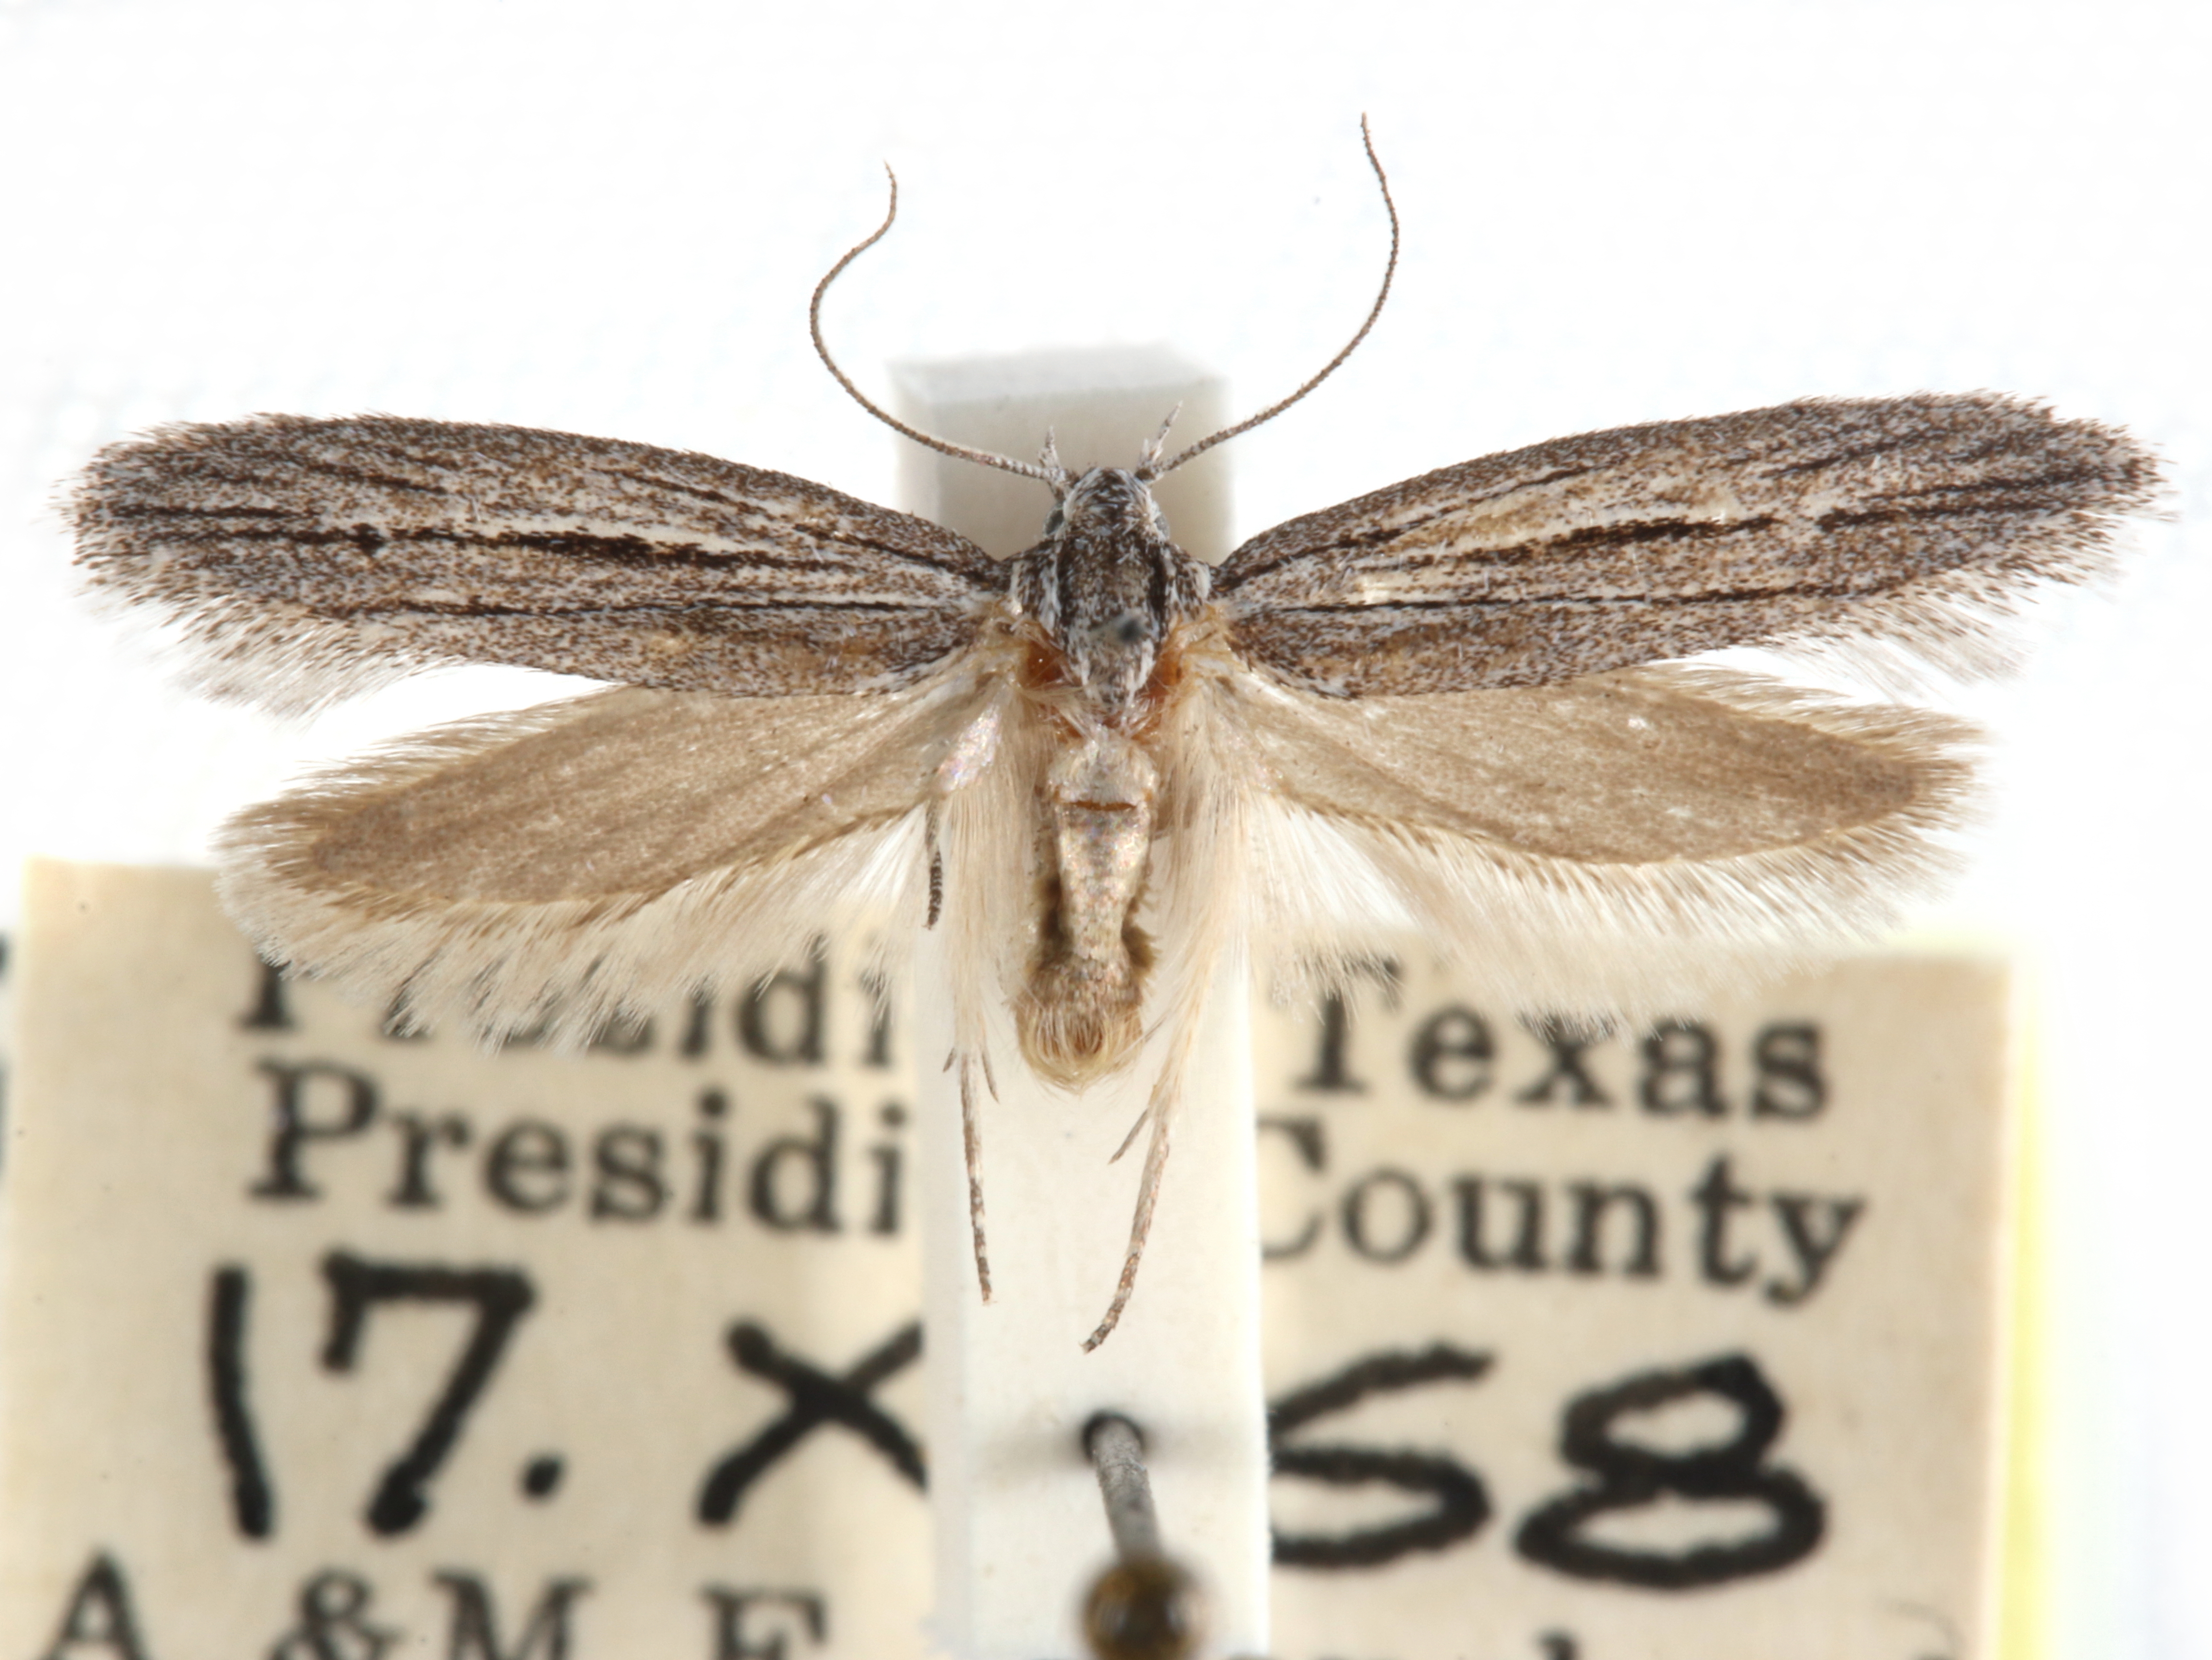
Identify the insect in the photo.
Anoncia aciculata
